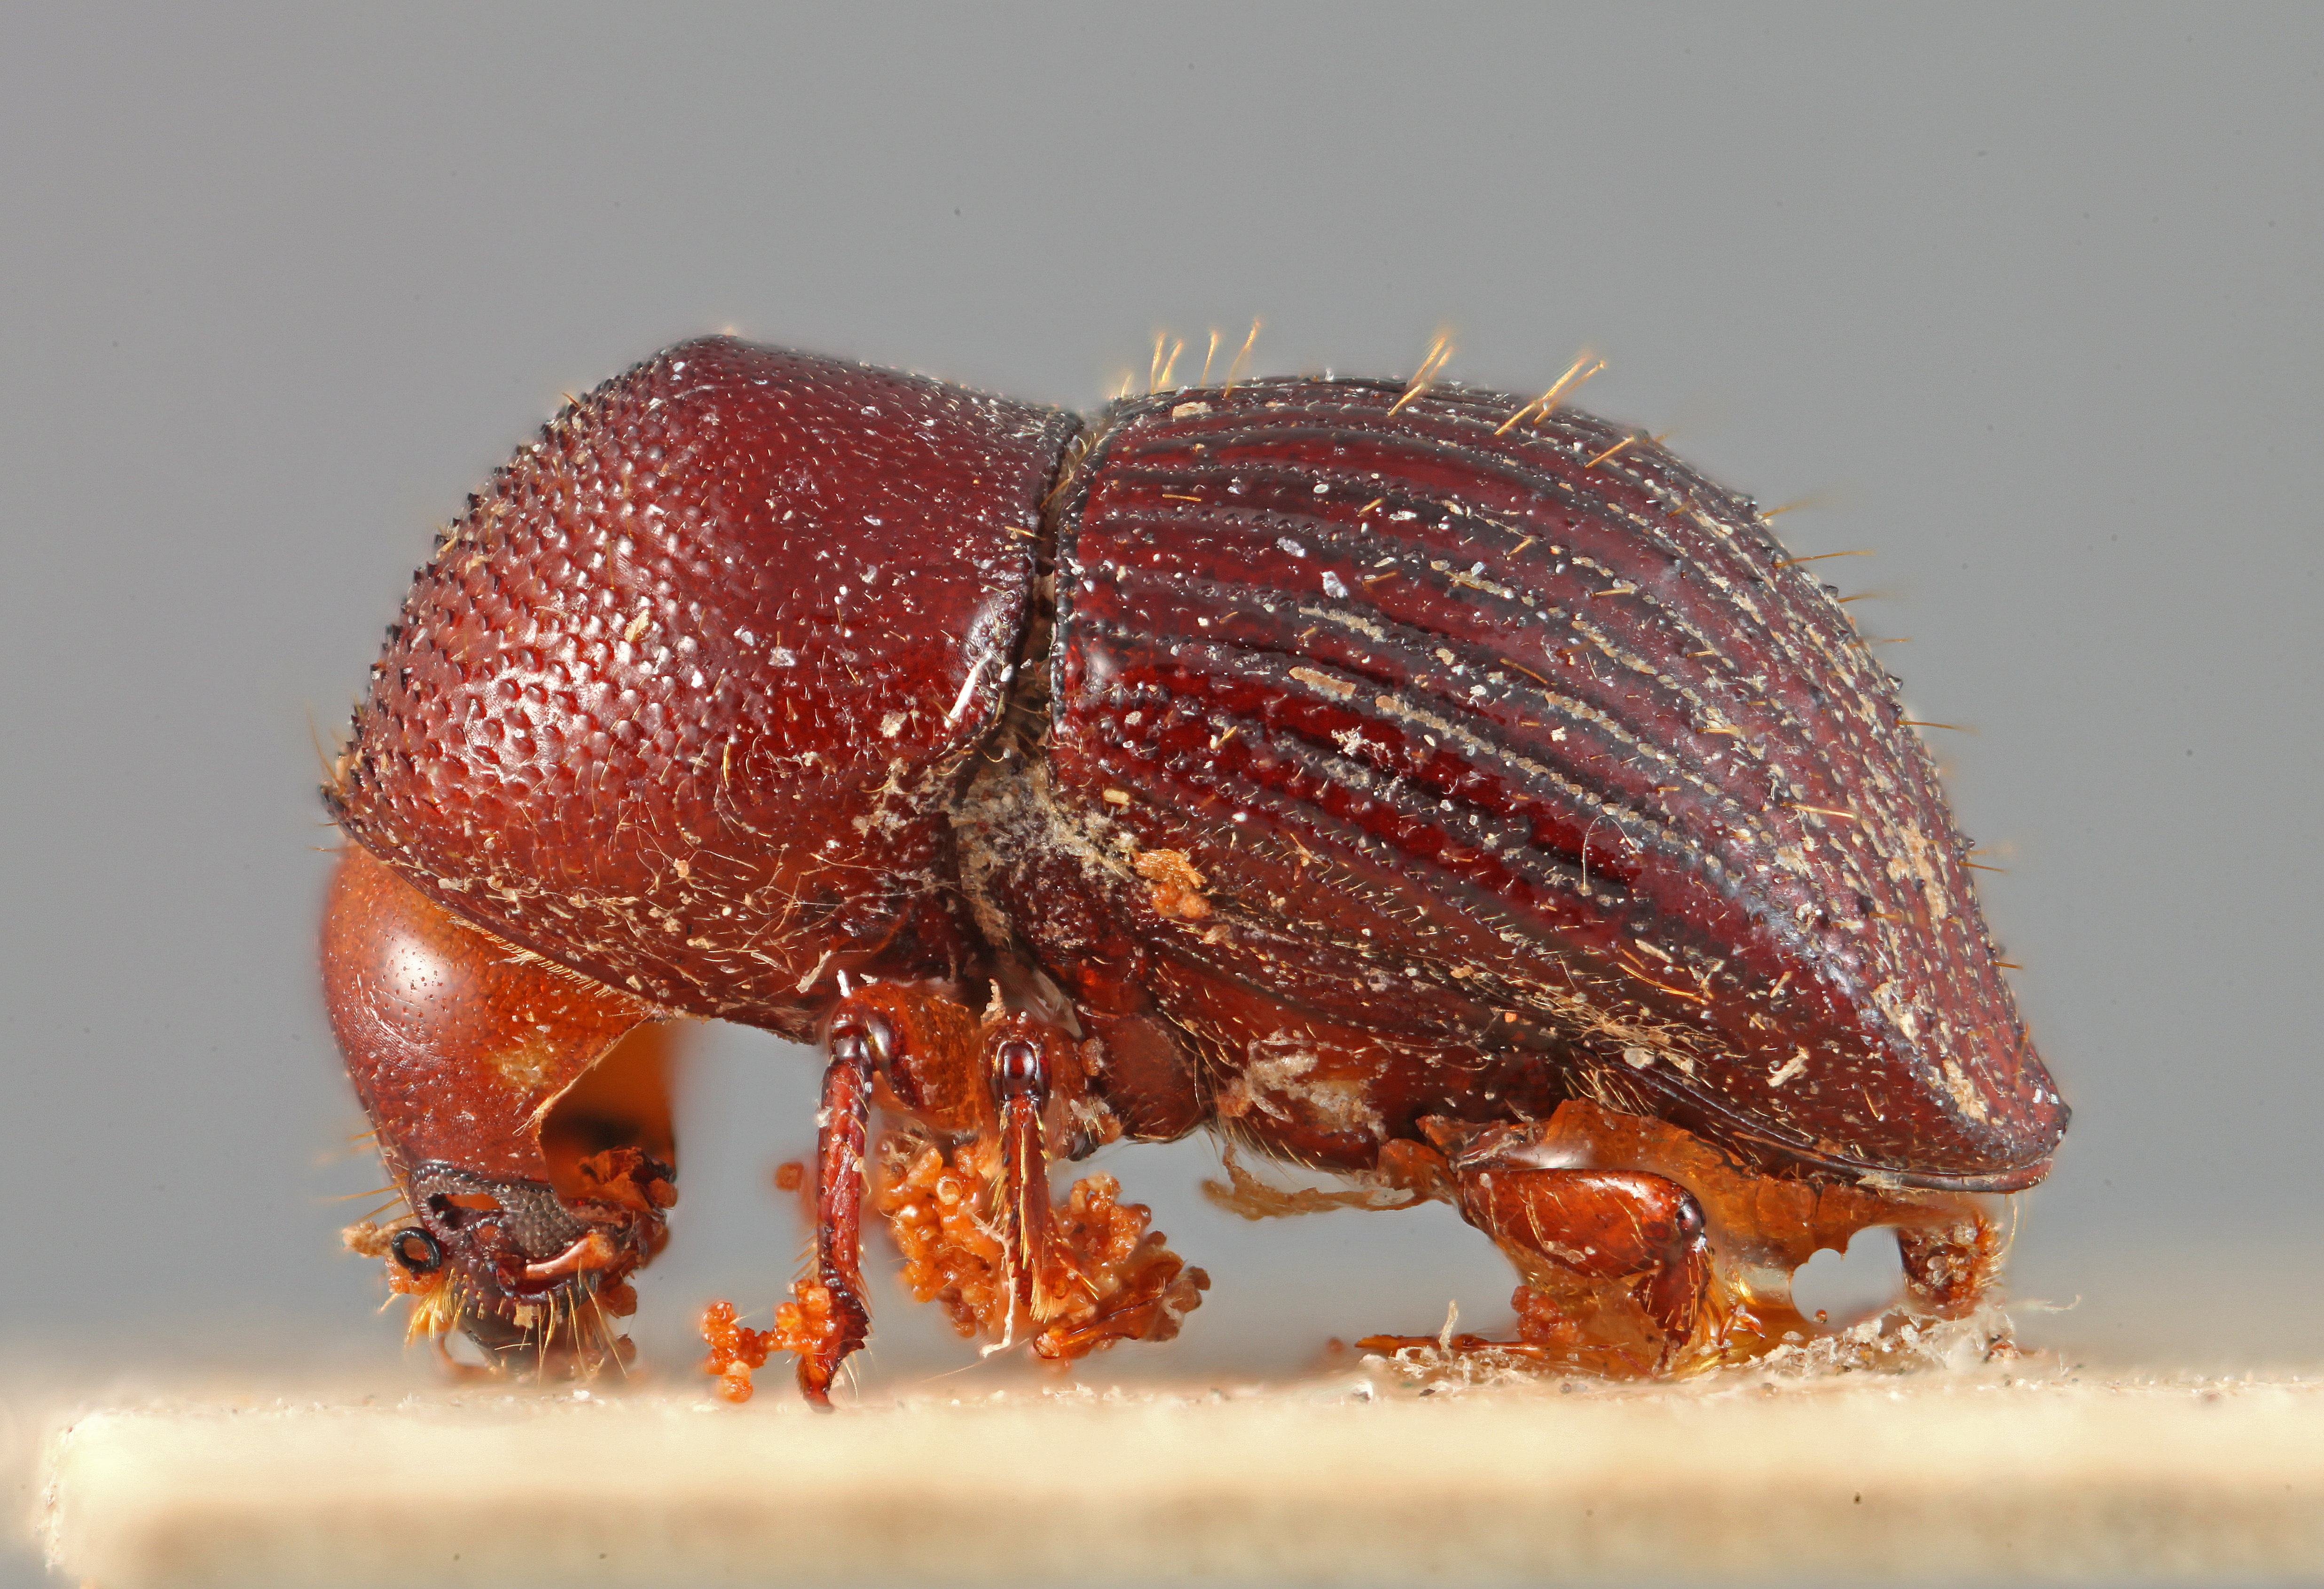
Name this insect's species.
Xyleborus curtus
